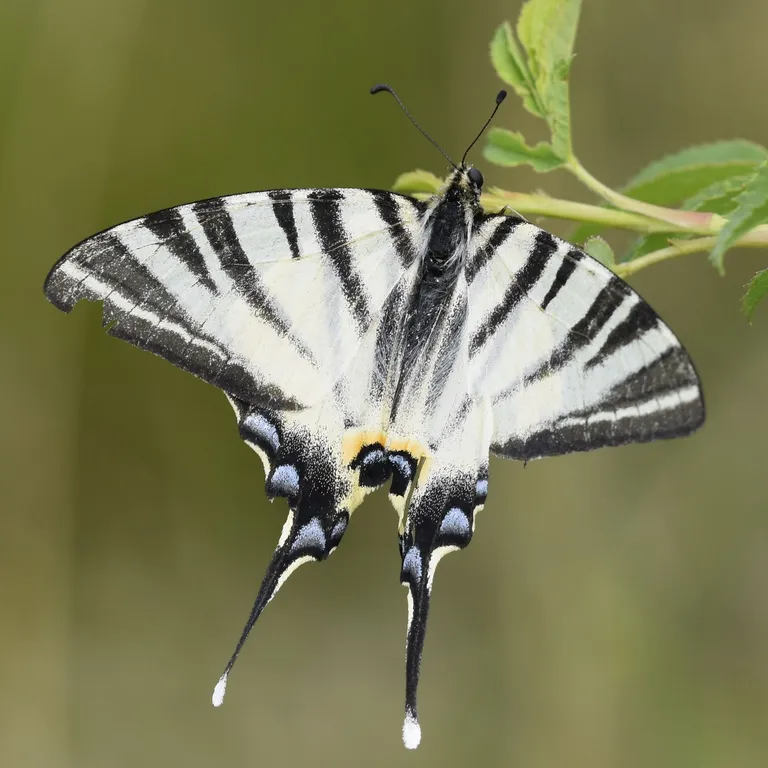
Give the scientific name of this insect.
Iphiclides podalirius
